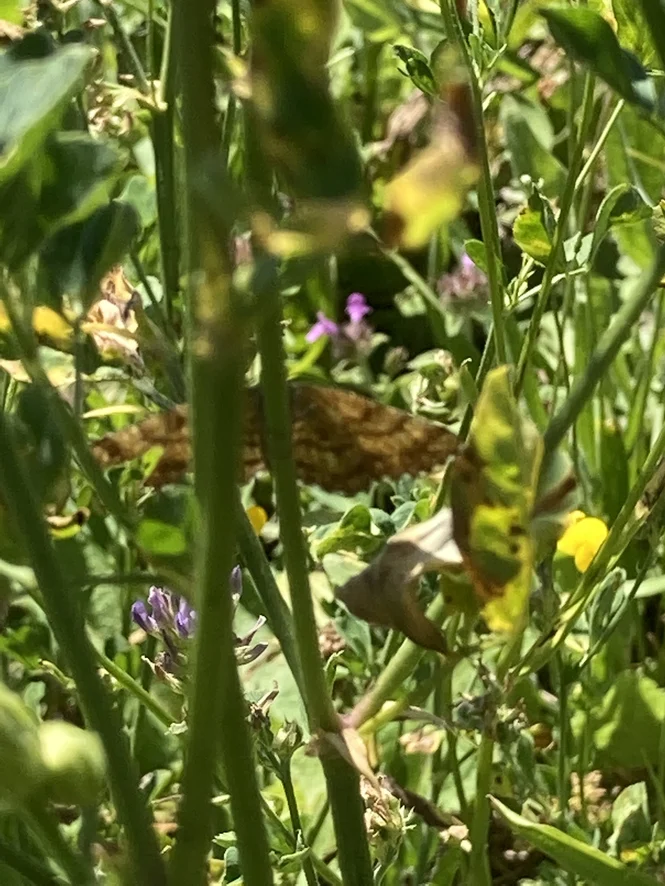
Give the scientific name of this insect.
Ematurga atomaria
